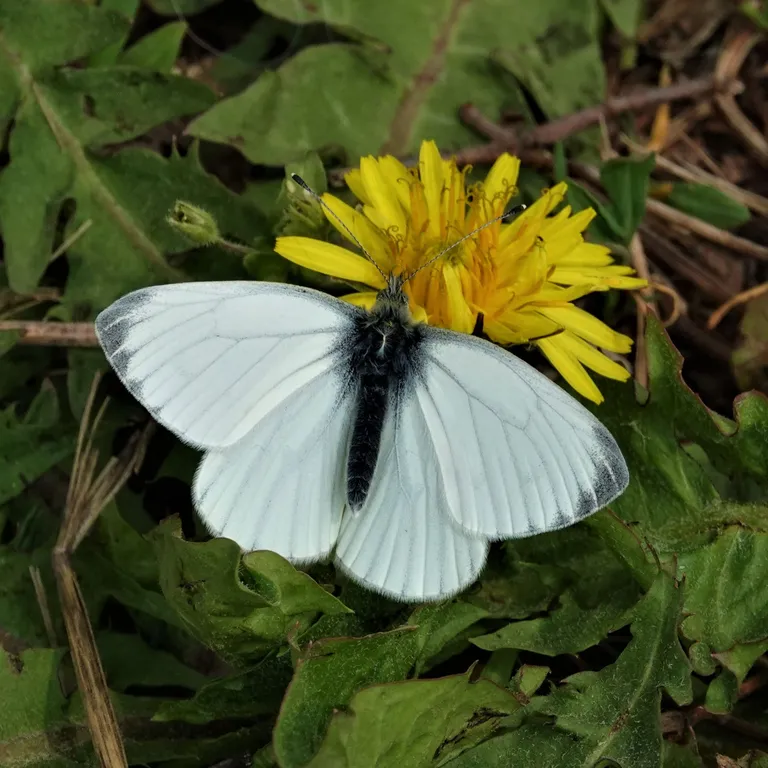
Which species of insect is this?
Pieris napi
